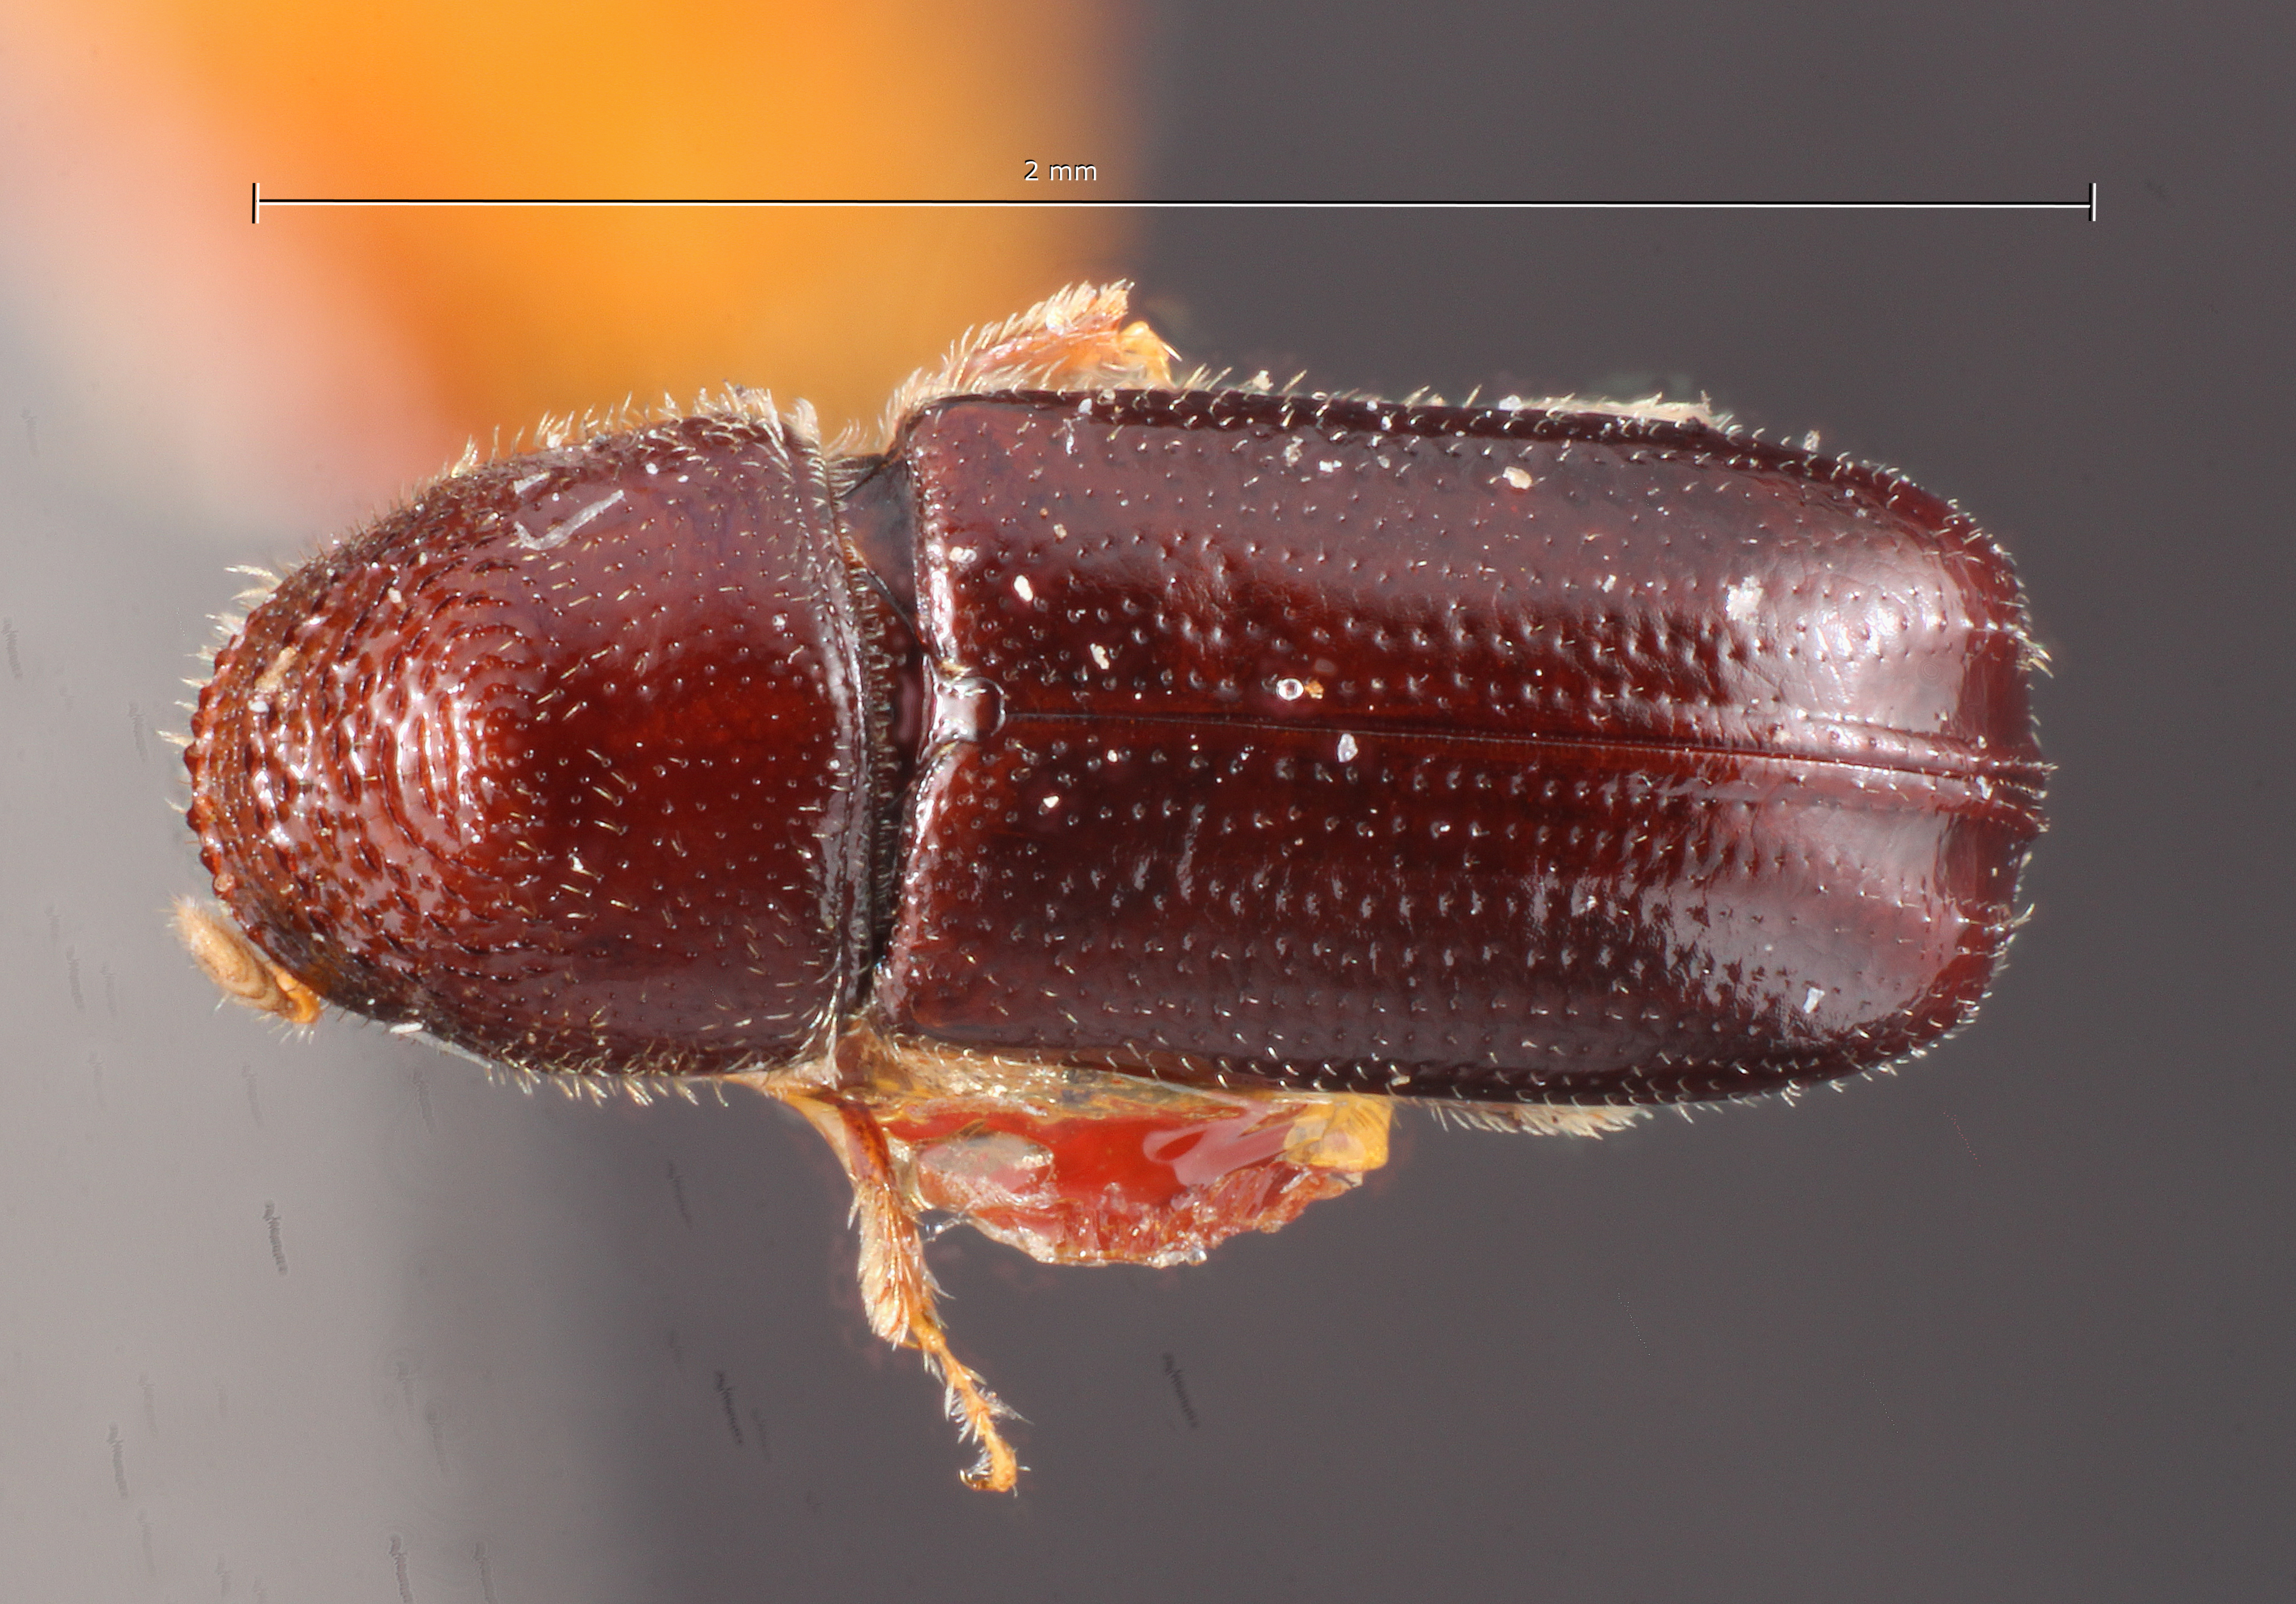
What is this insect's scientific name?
Pityophthorus aquilus
